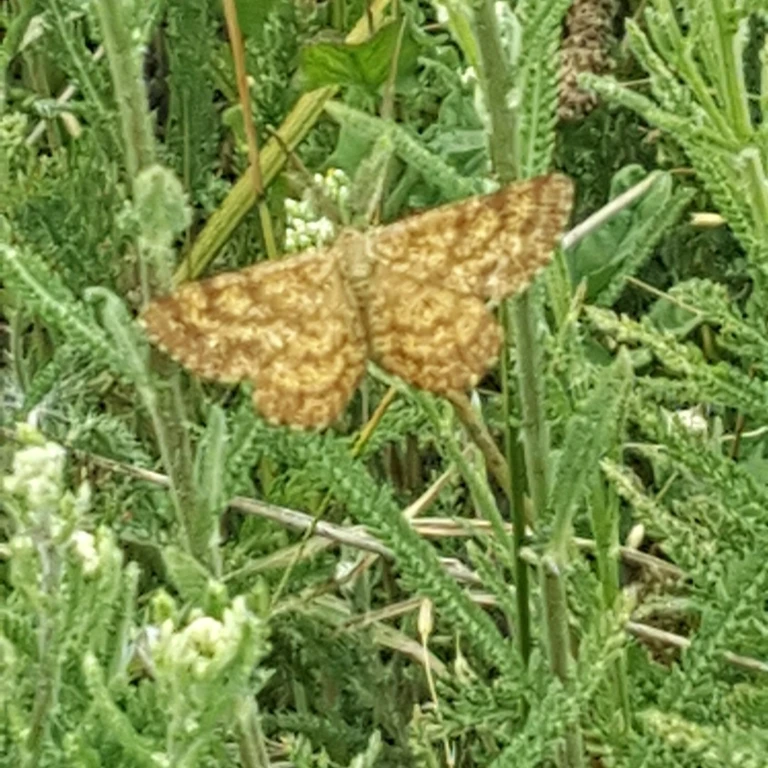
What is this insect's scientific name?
Ematurga atomaria
